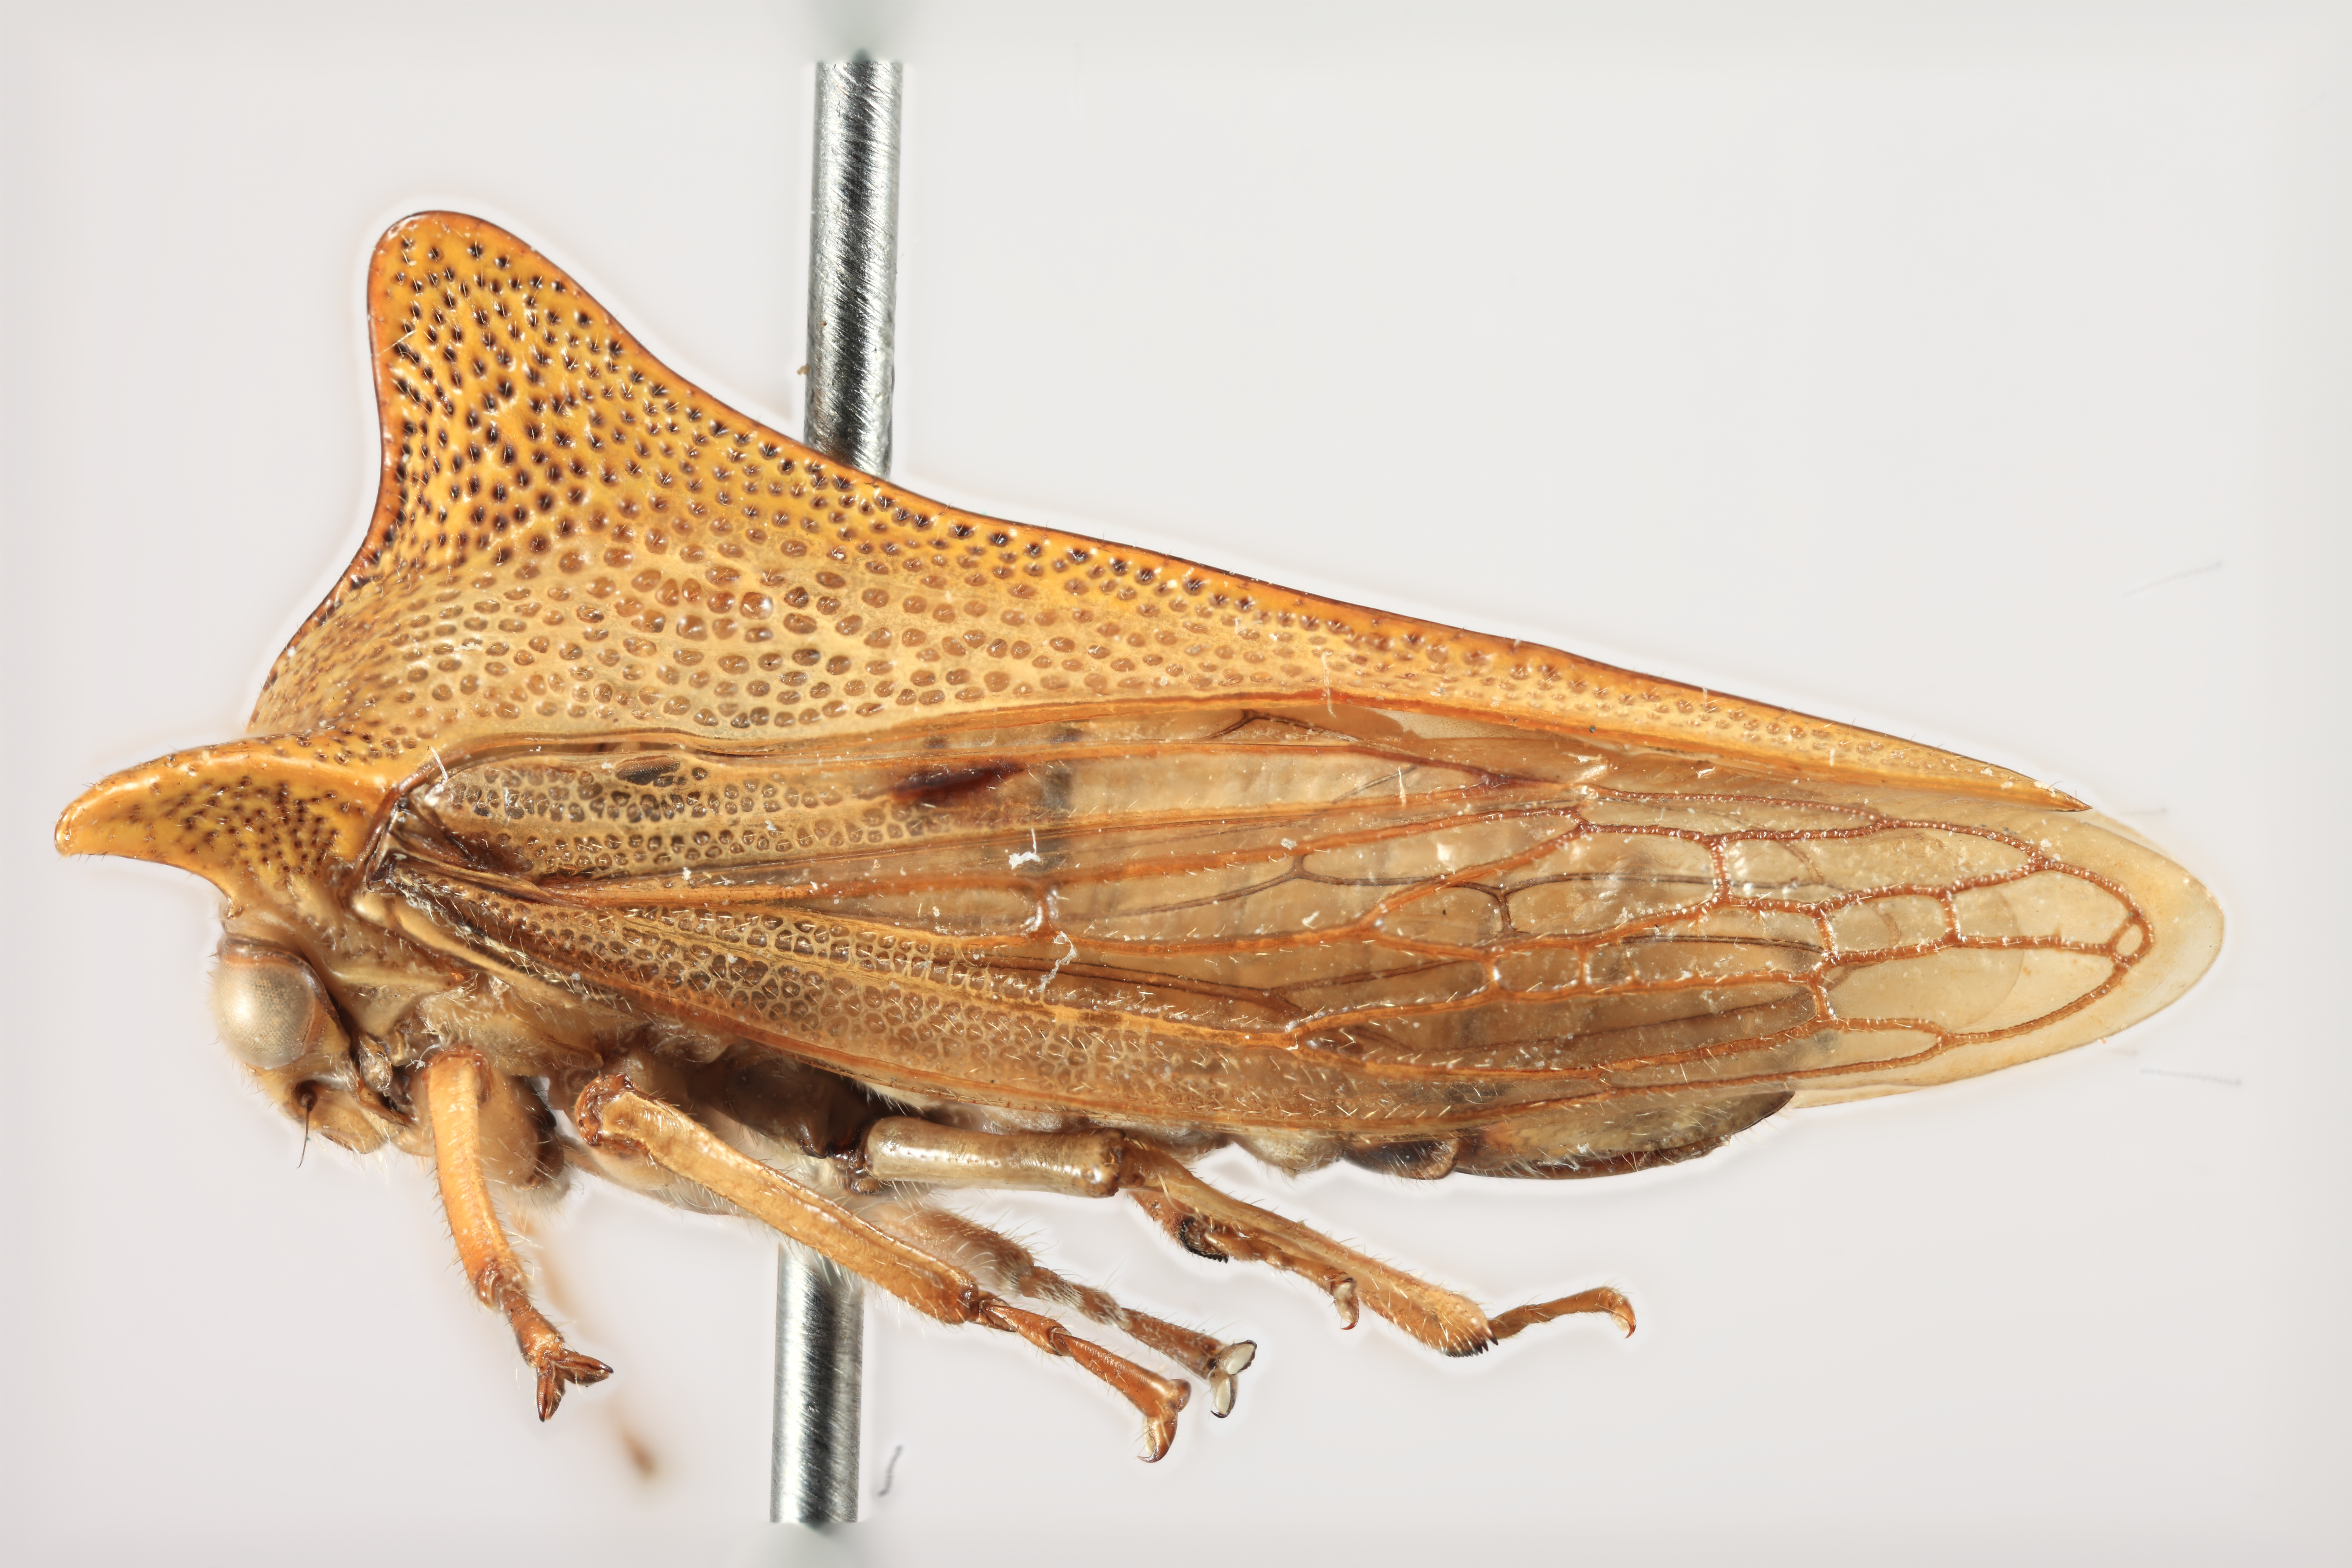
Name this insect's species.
Alchisme bordoni
